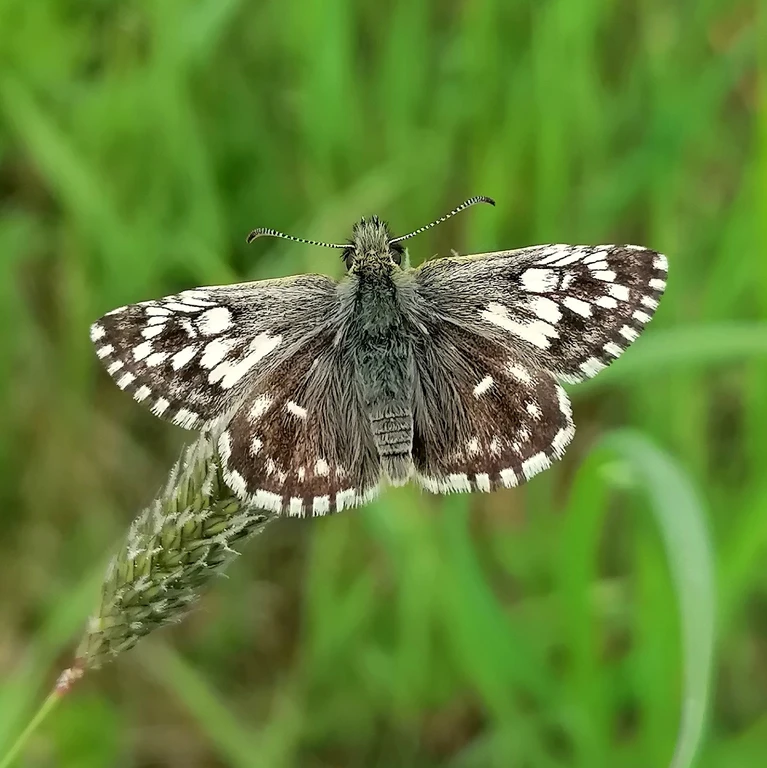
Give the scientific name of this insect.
Pyrgus malvae
